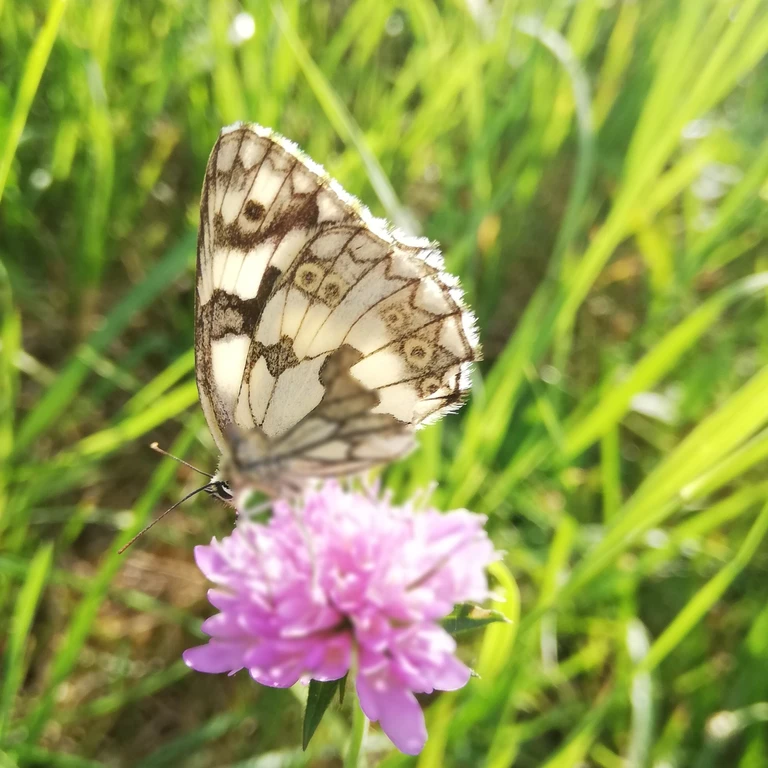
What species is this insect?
Melanargia galathea
